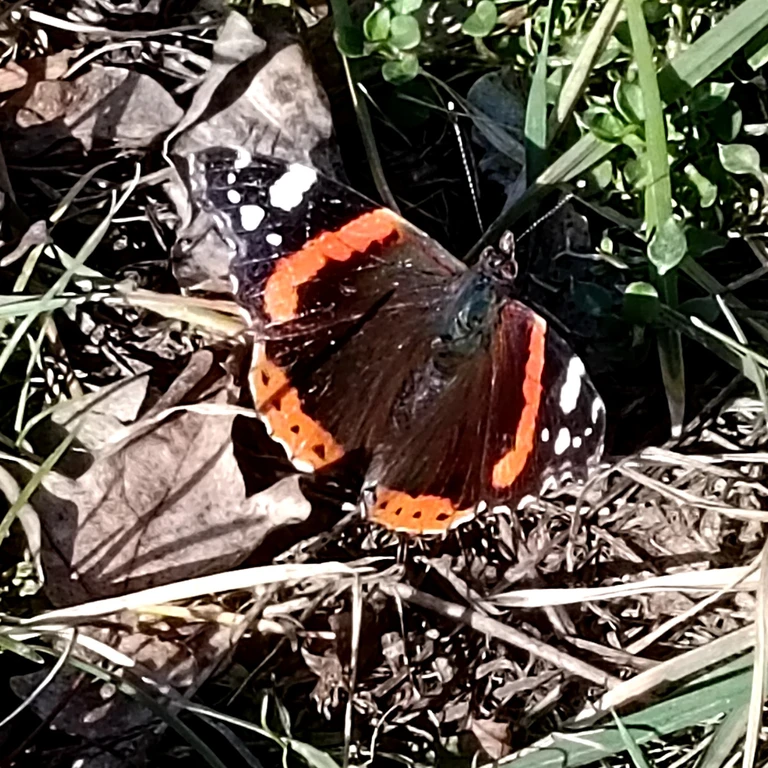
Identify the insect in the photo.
Vanessa atalanta
